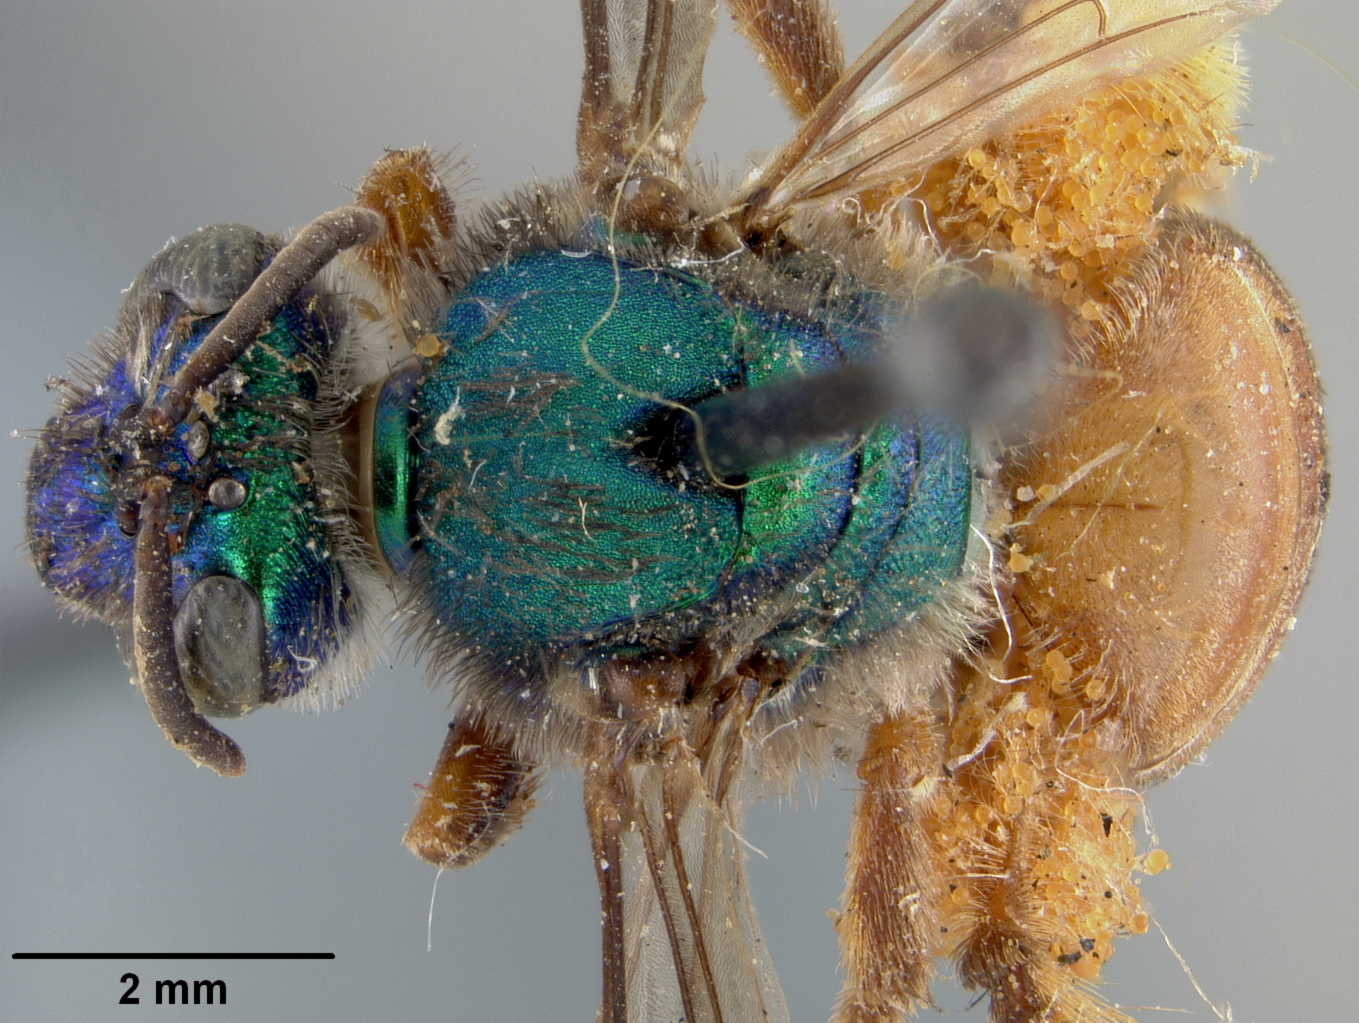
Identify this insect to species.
Agapostemon alayoi
